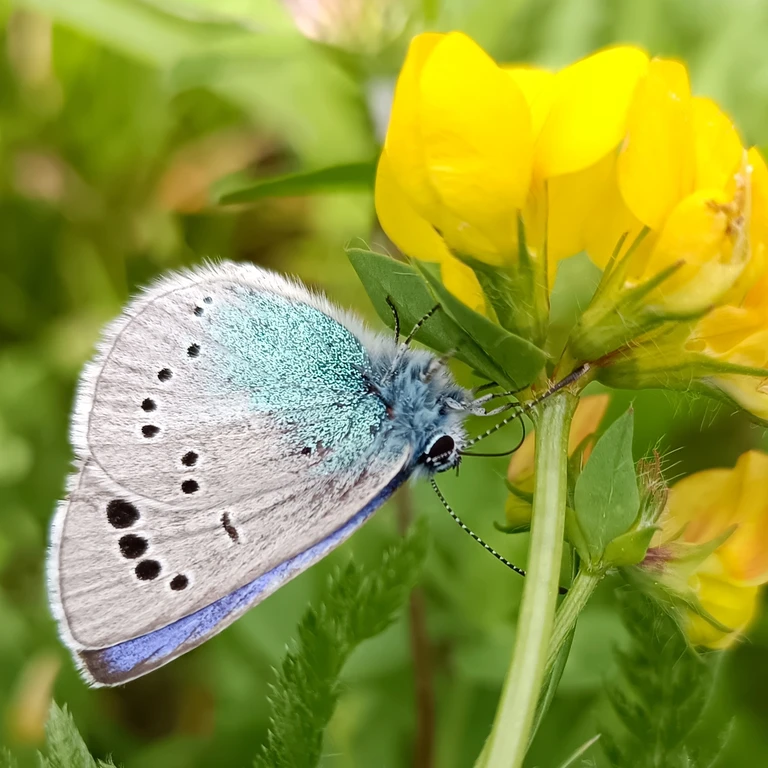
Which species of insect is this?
Glaucopsyche alexis
